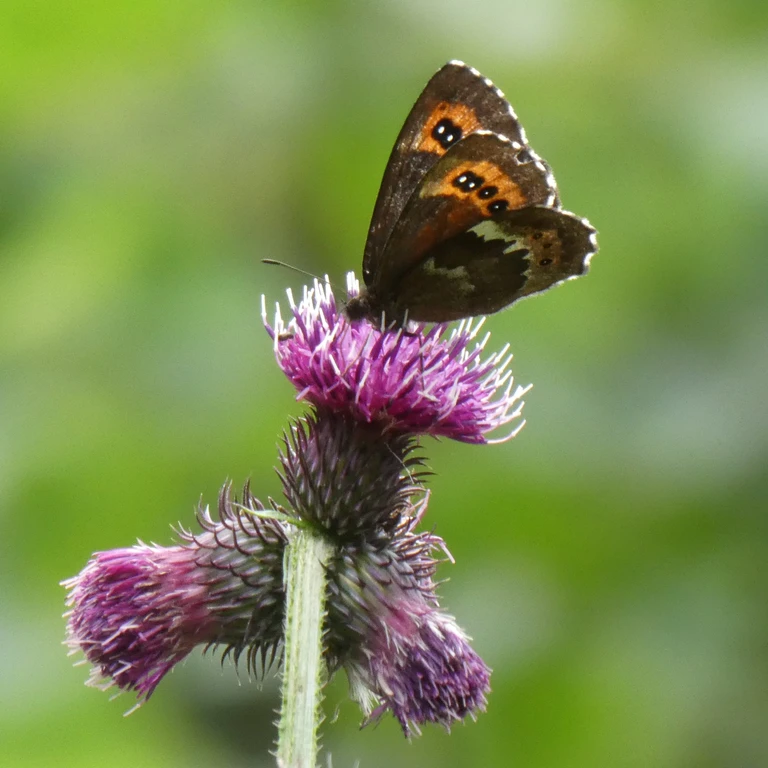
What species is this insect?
Erebia ligea
